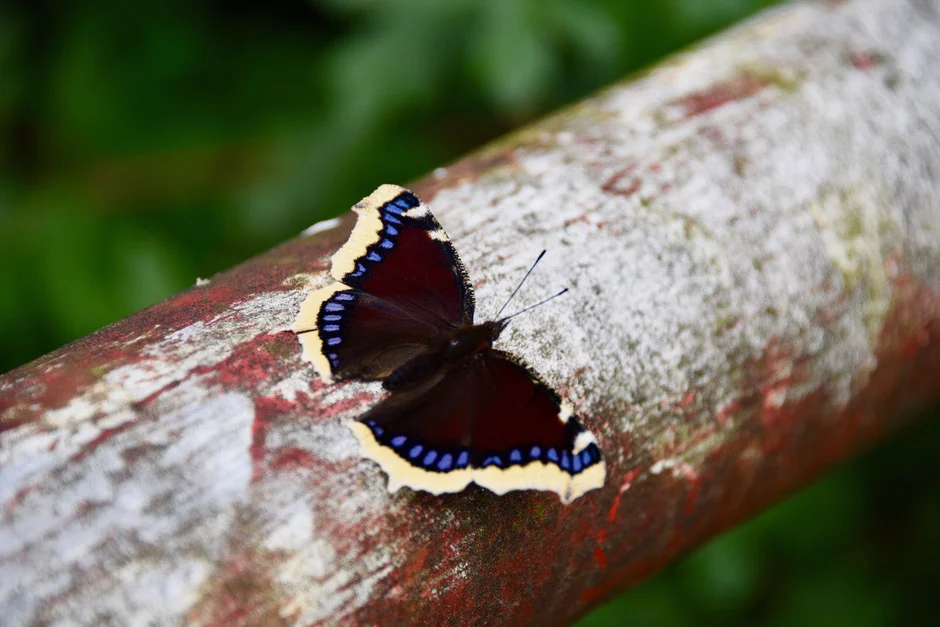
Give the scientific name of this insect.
Nymphalis antiopa
